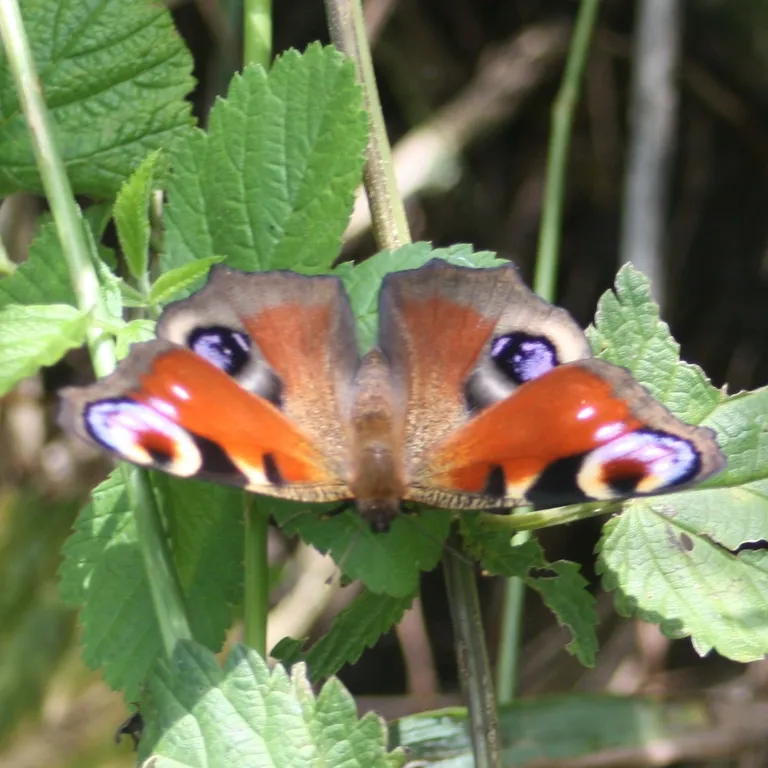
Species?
Aglais io
